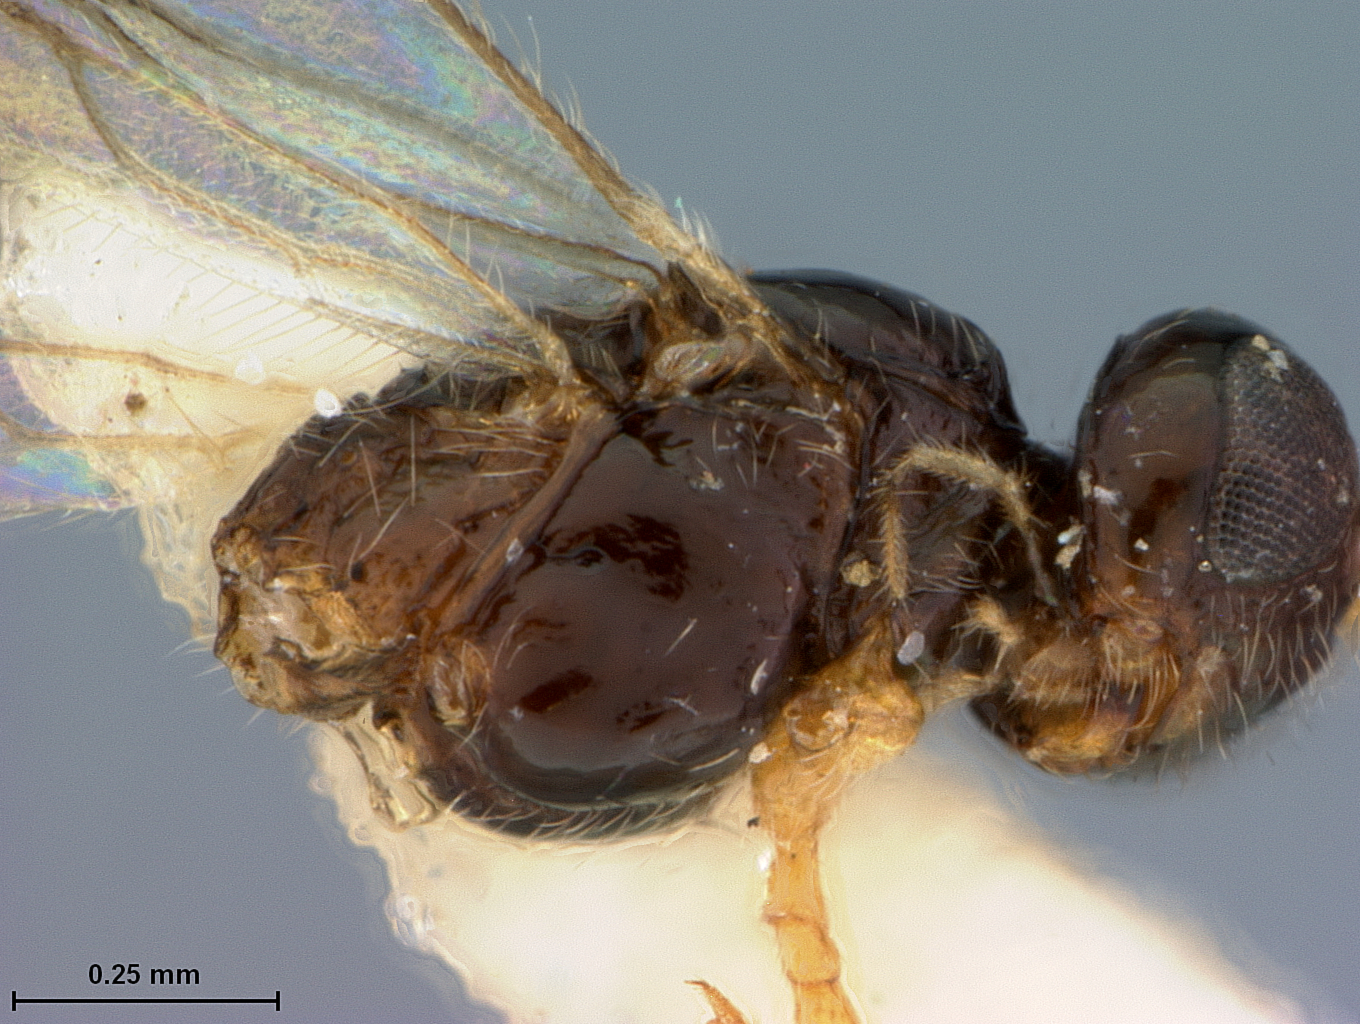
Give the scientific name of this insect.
Opius krombeini
